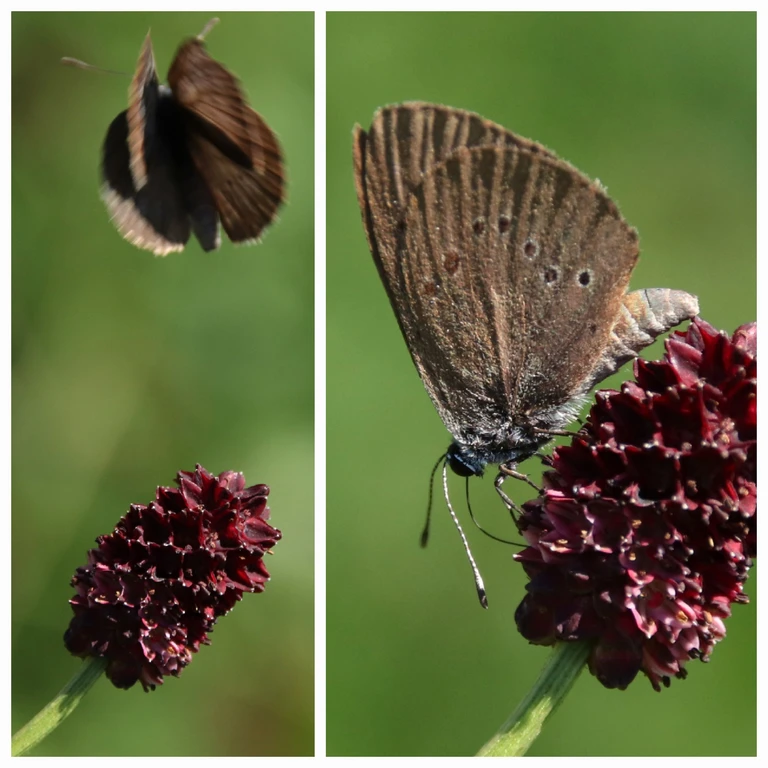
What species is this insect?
Phengaris nausithous (also Maculinea nausithous)
